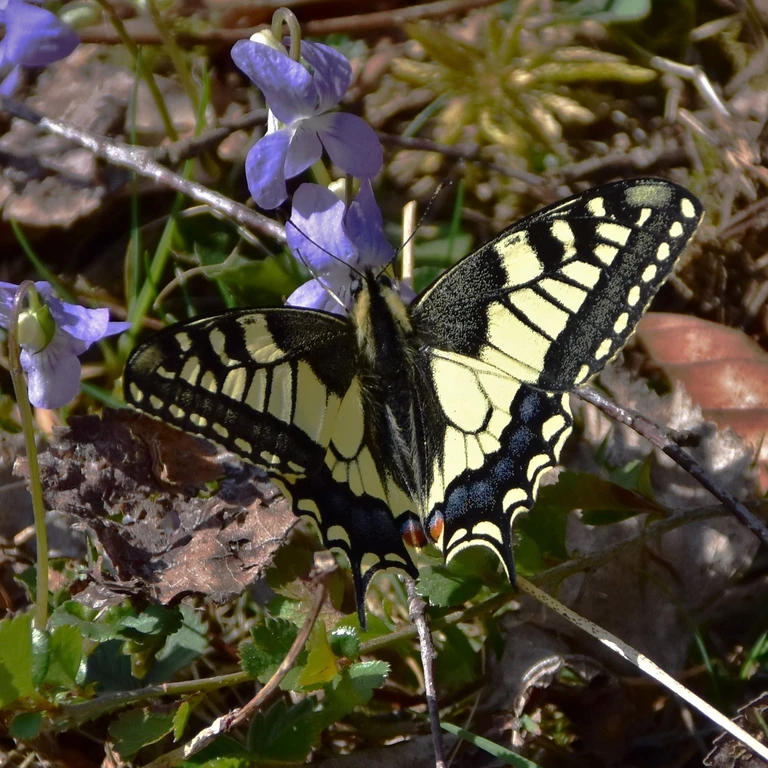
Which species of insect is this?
Papilio machaon
